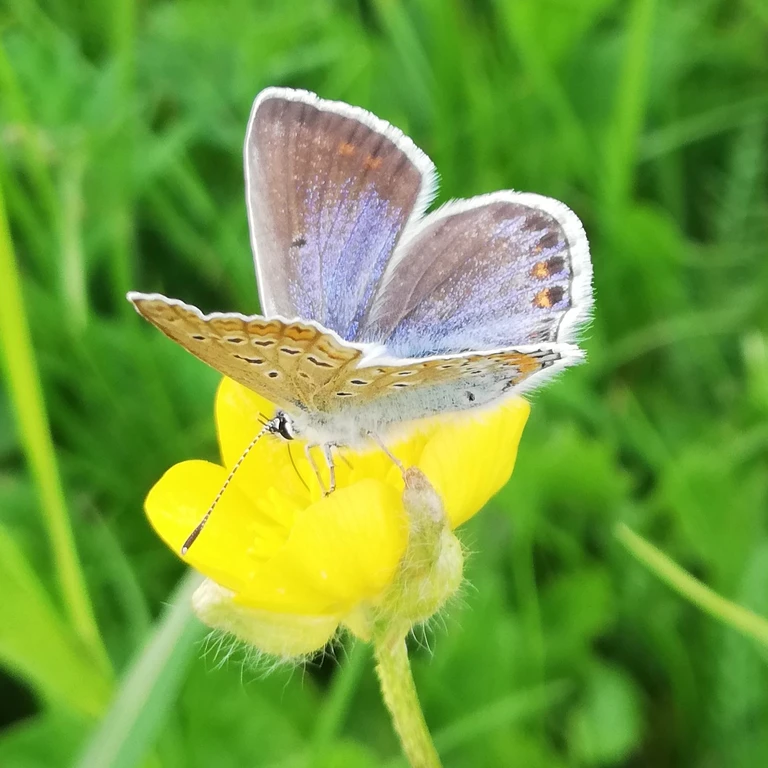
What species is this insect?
Polyommatus icarus
